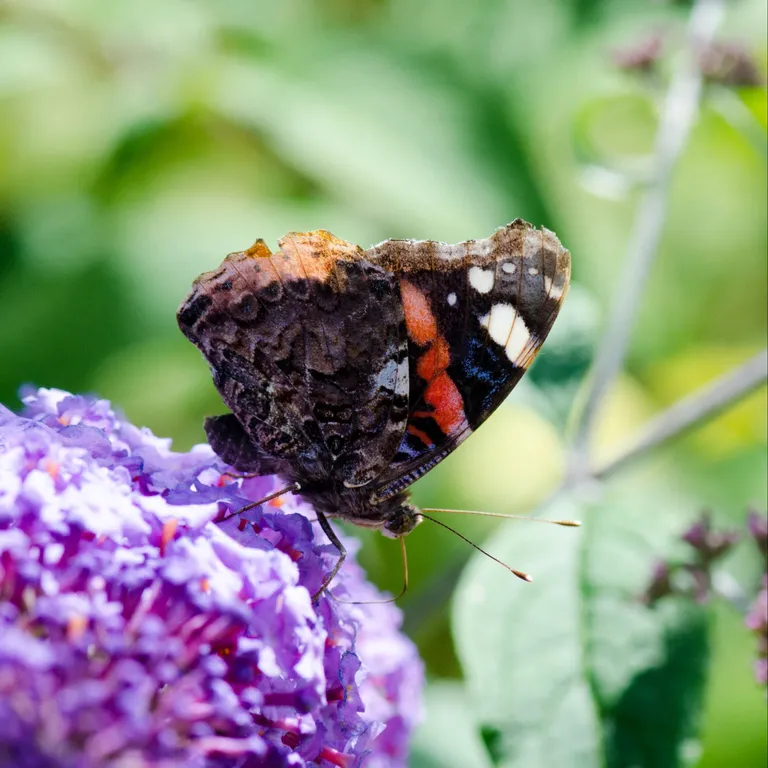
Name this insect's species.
Vanessa atalanta
